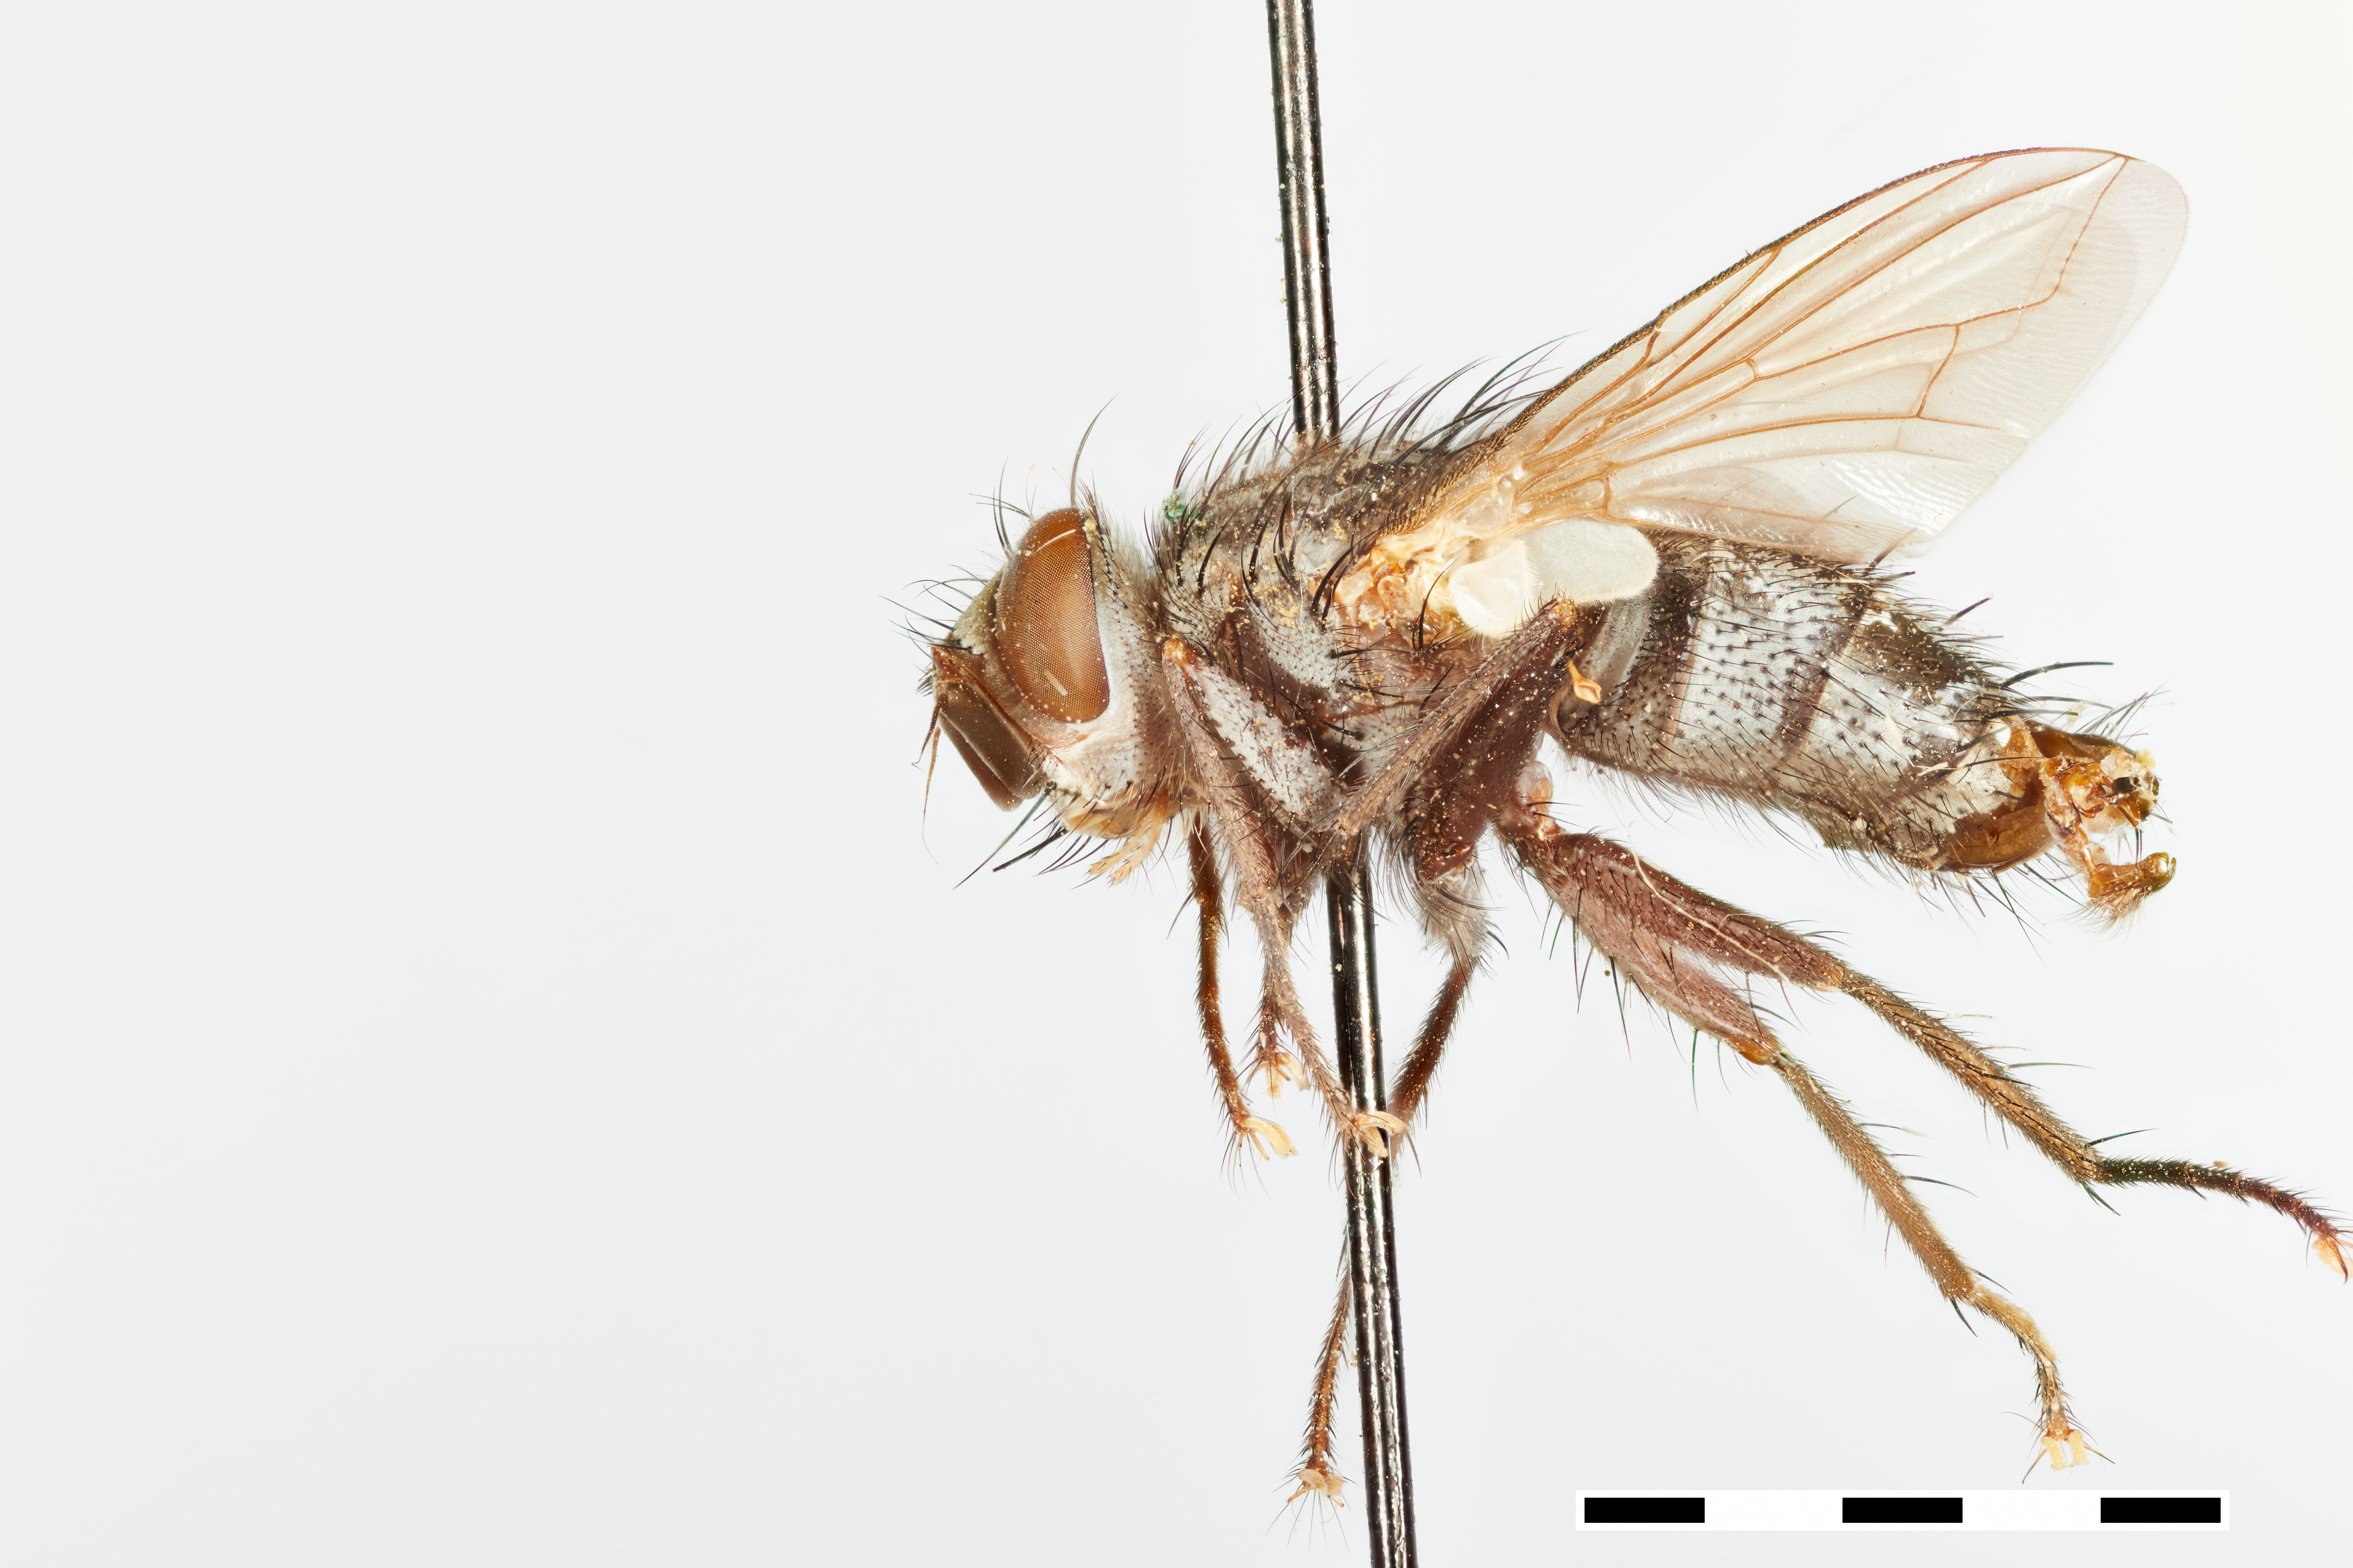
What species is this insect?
Masicera celer
